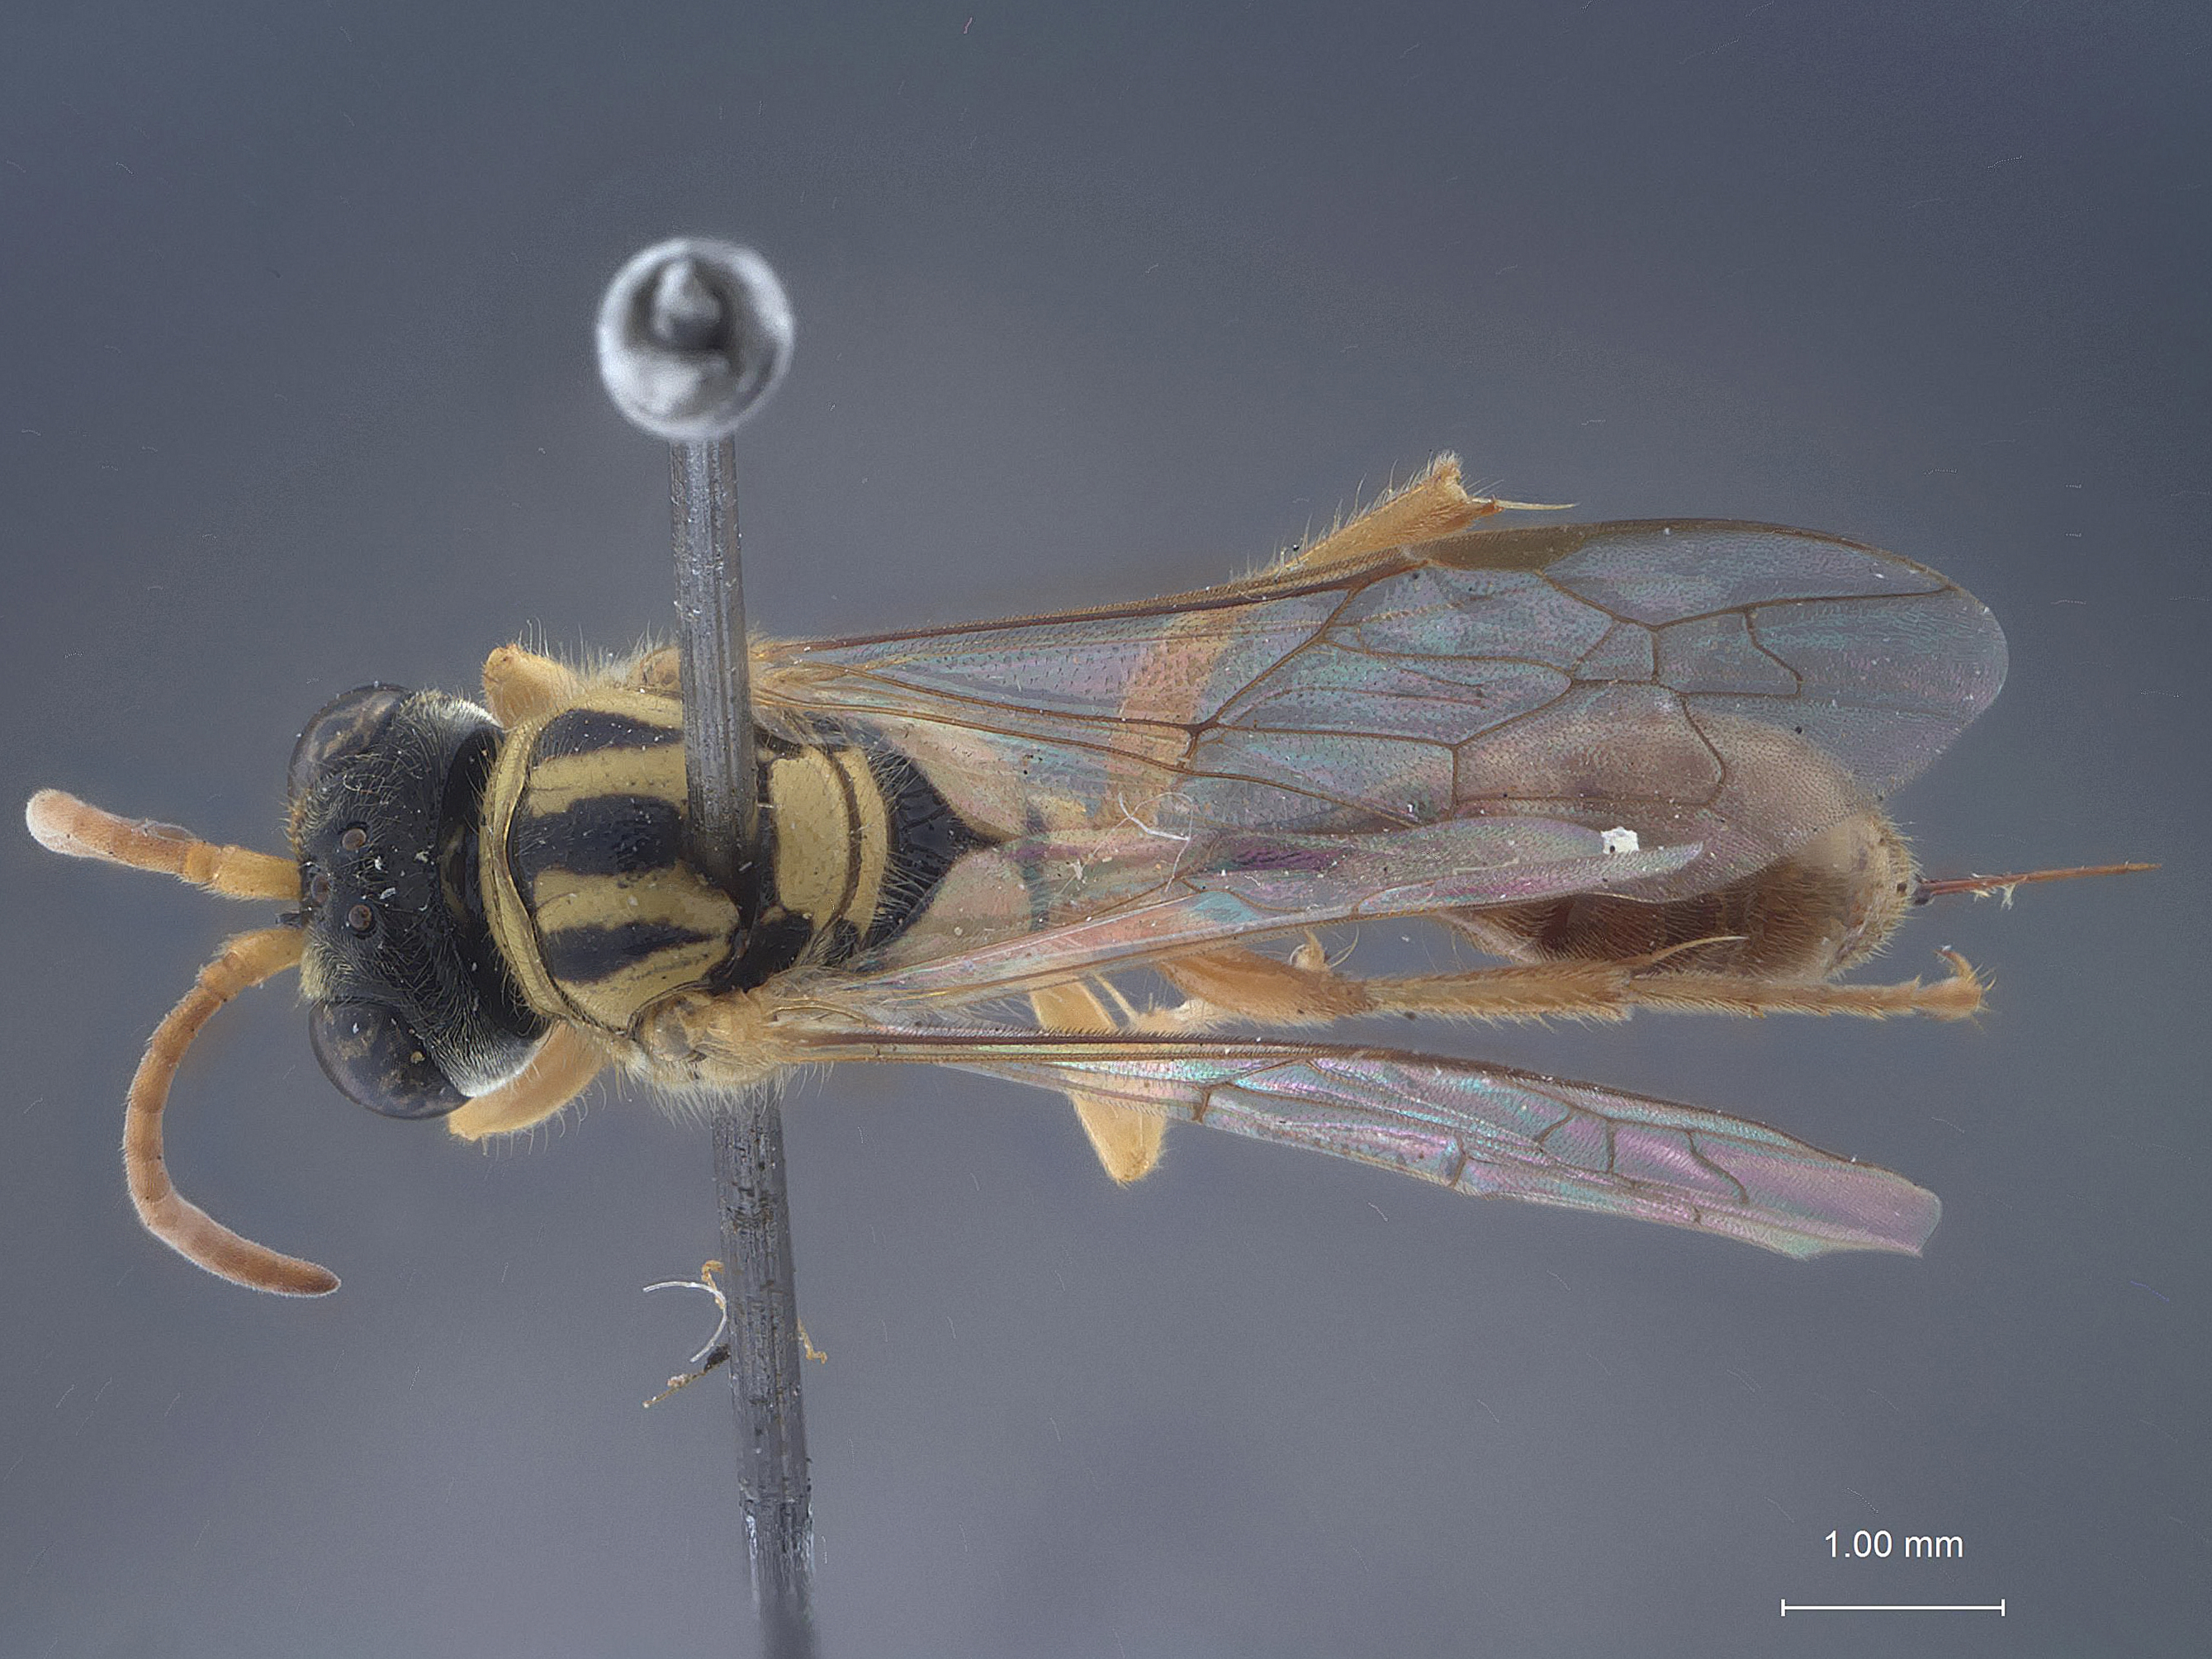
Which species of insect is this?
Diodontus multipictus
